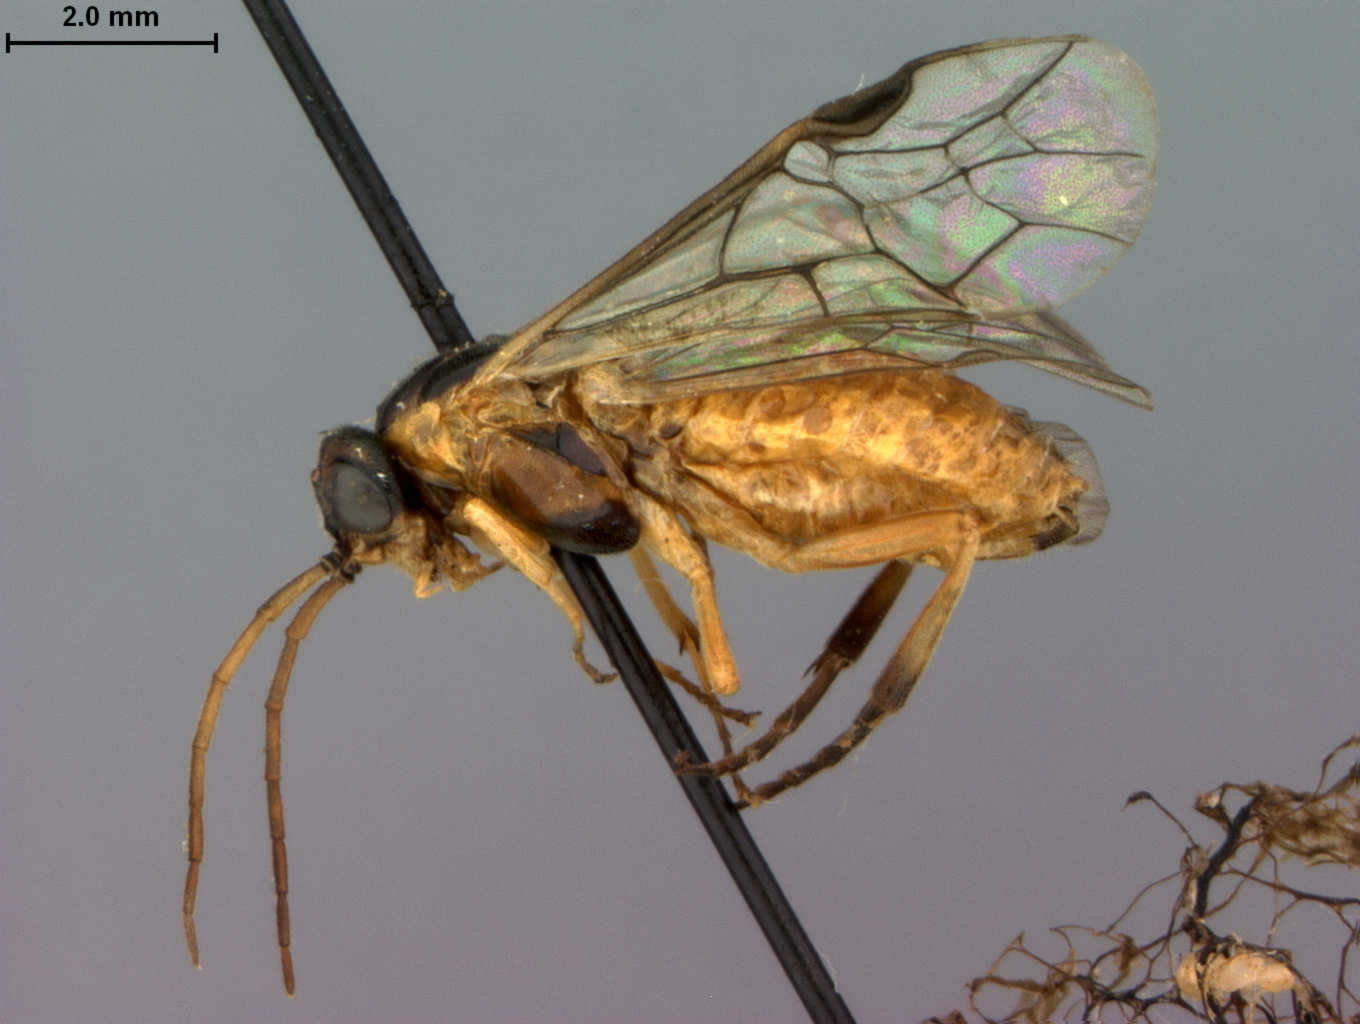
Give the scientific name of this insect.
Pteronidea aceris
